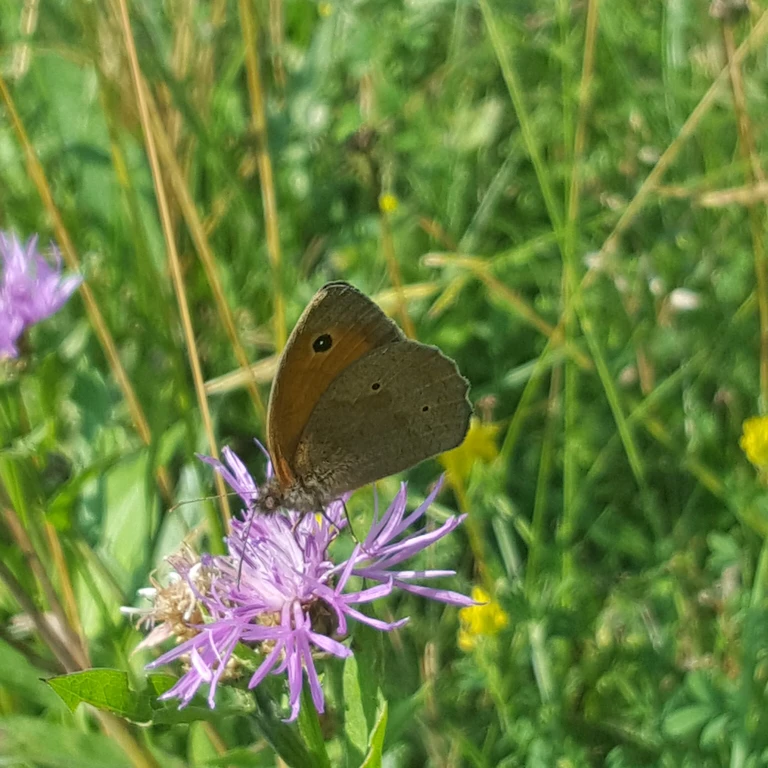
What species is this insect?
Maniola jurtina
